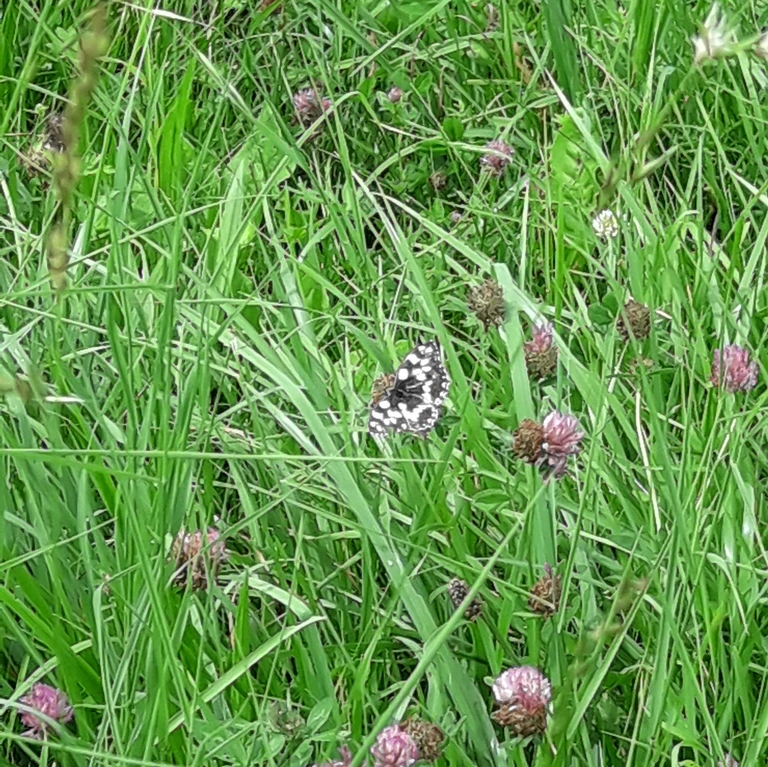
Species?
Melanargia galathea
